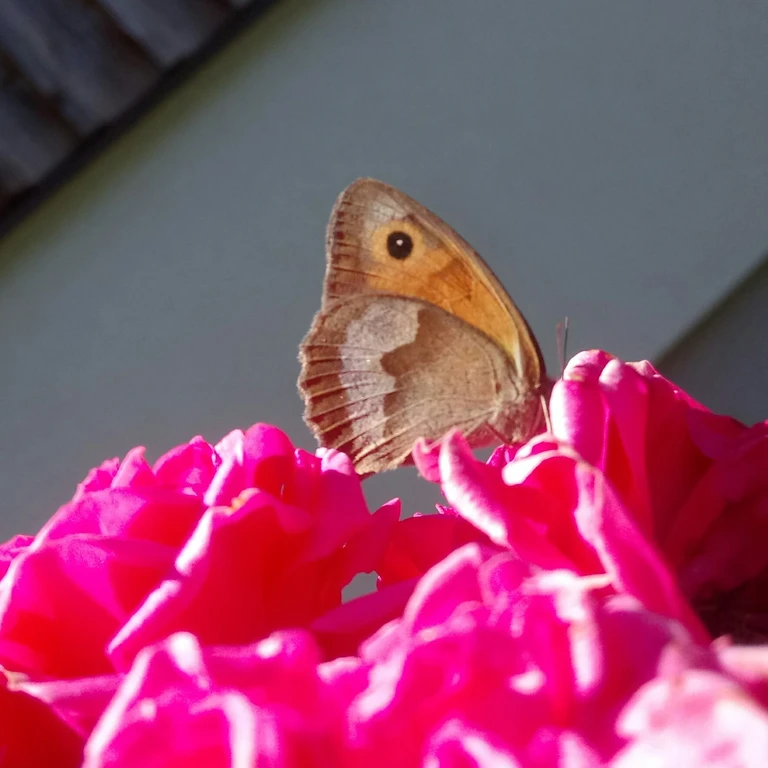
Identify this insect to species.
Maniola jurtina
